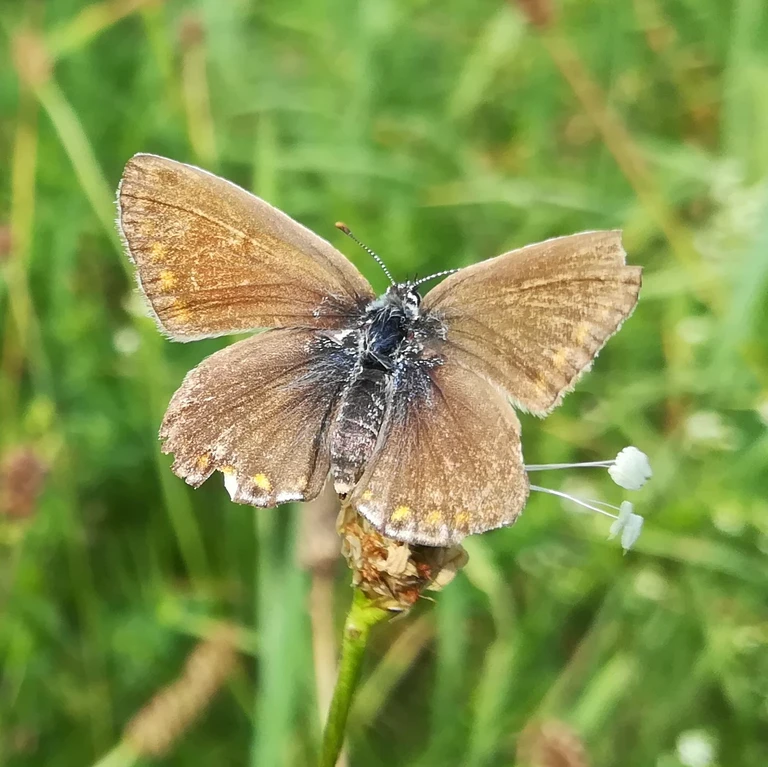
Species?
Polyommatus icarus
